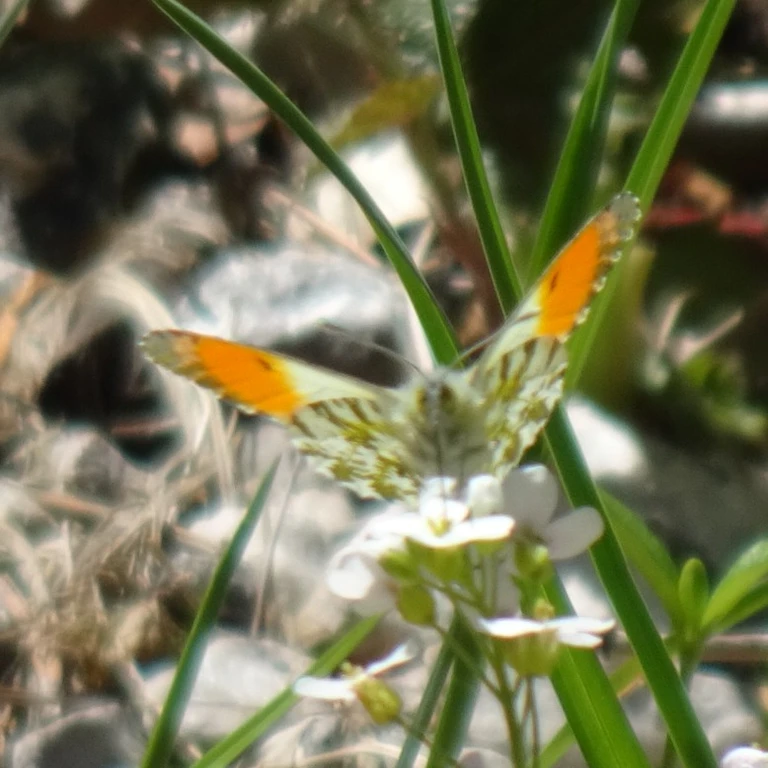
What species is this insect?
Anthocharis cardamines
